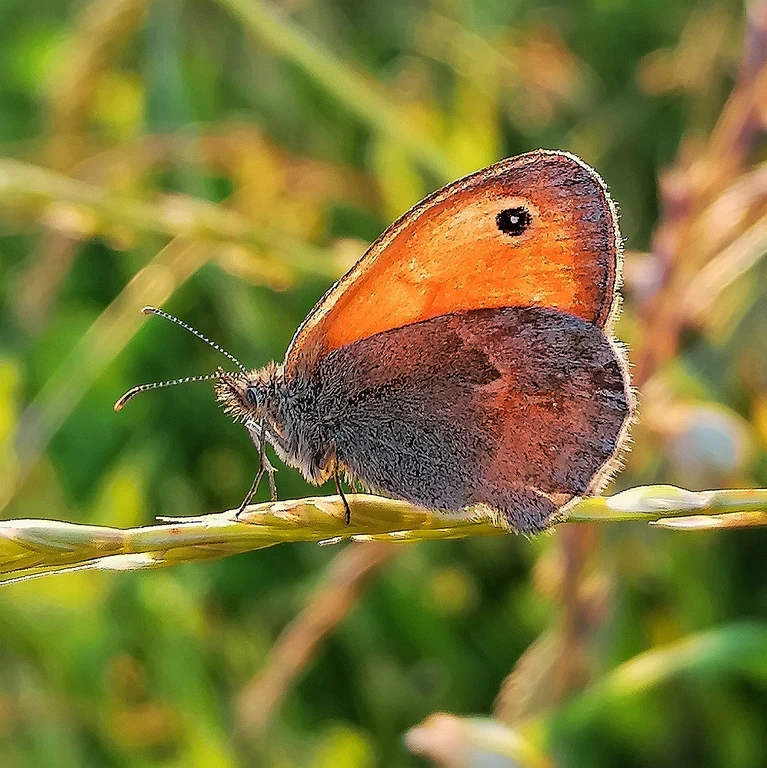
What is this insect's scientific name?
Coenonympha pamphilus
